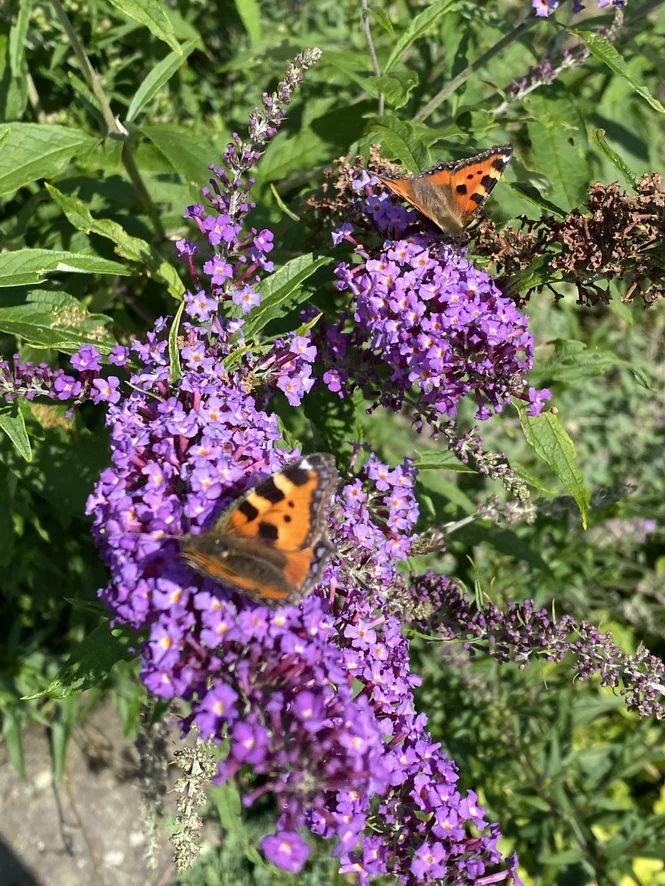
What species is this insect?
Aglais urticae
